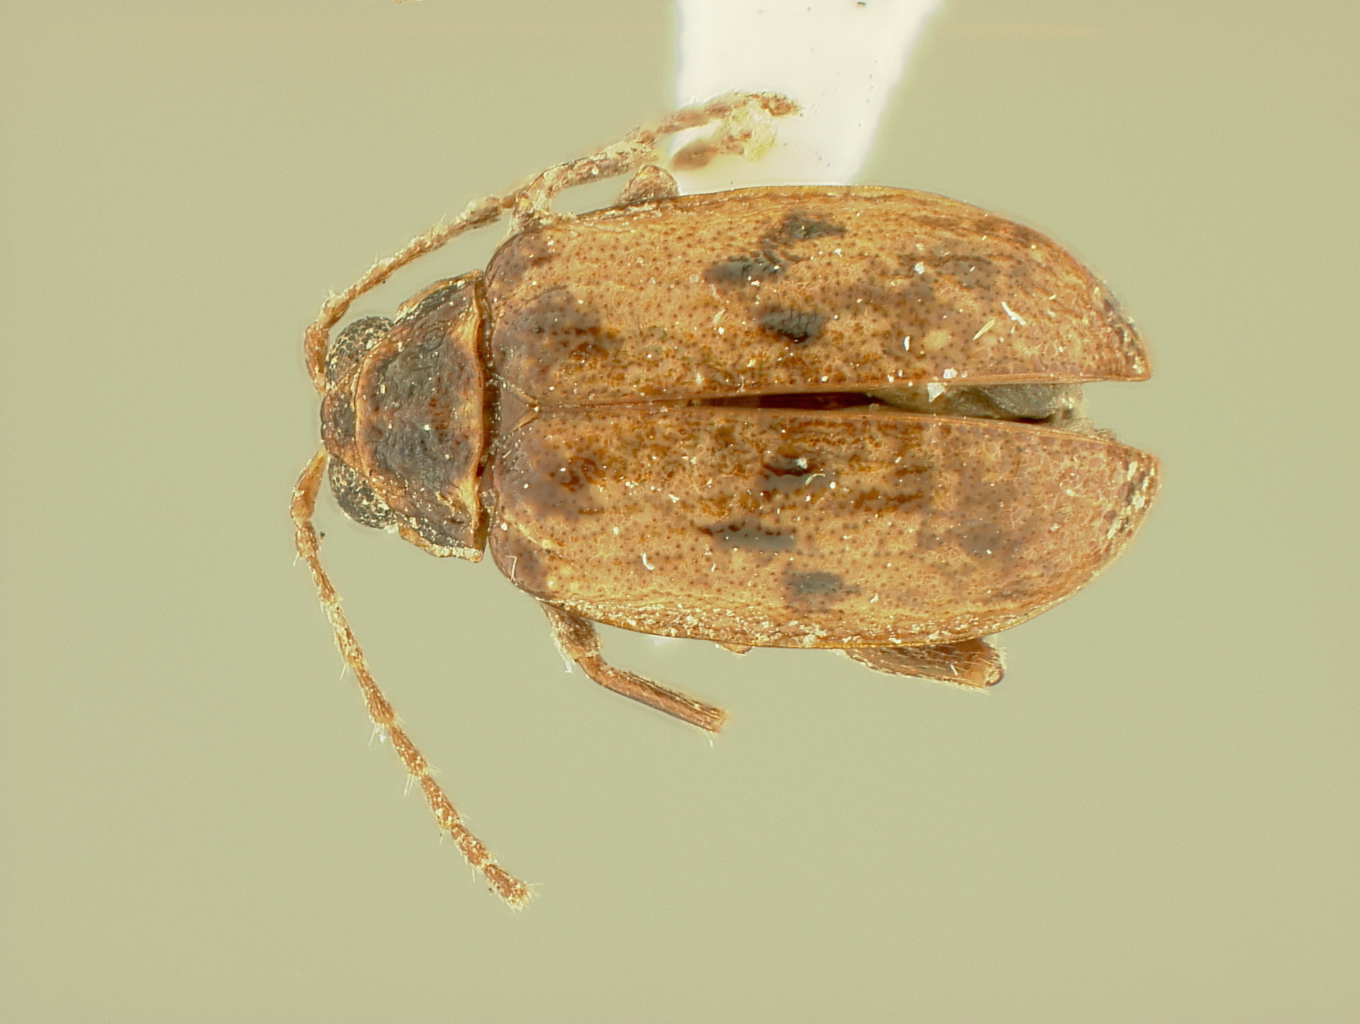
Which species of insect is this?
Hemilactica rugosa
